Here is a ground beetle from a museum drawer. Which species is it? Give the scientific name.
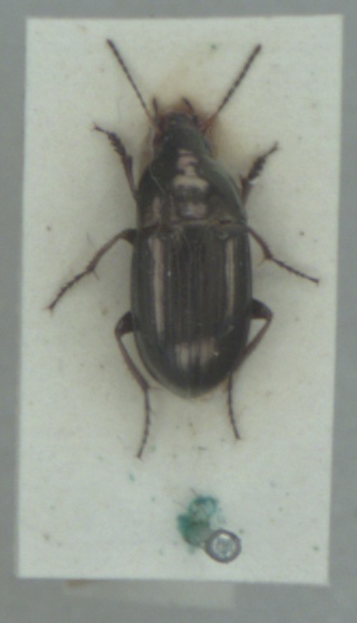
Amara aenea
